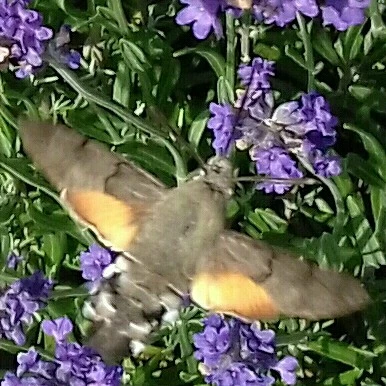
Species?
Macroglossum stellatarum
